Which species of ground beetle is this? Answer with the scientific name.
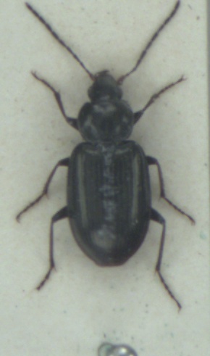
Agonum versutum
